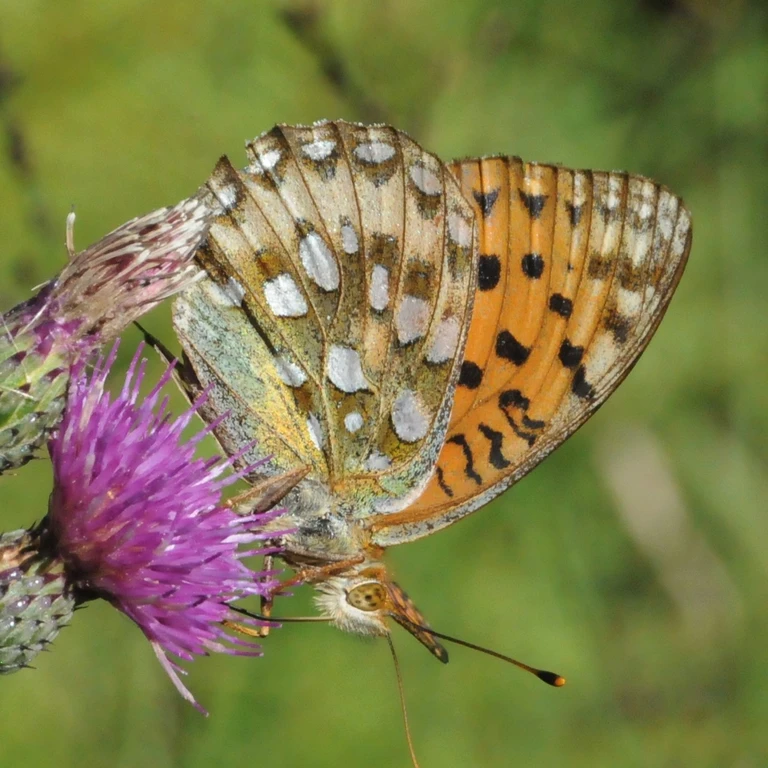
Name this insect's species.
Speyeria aglaja
